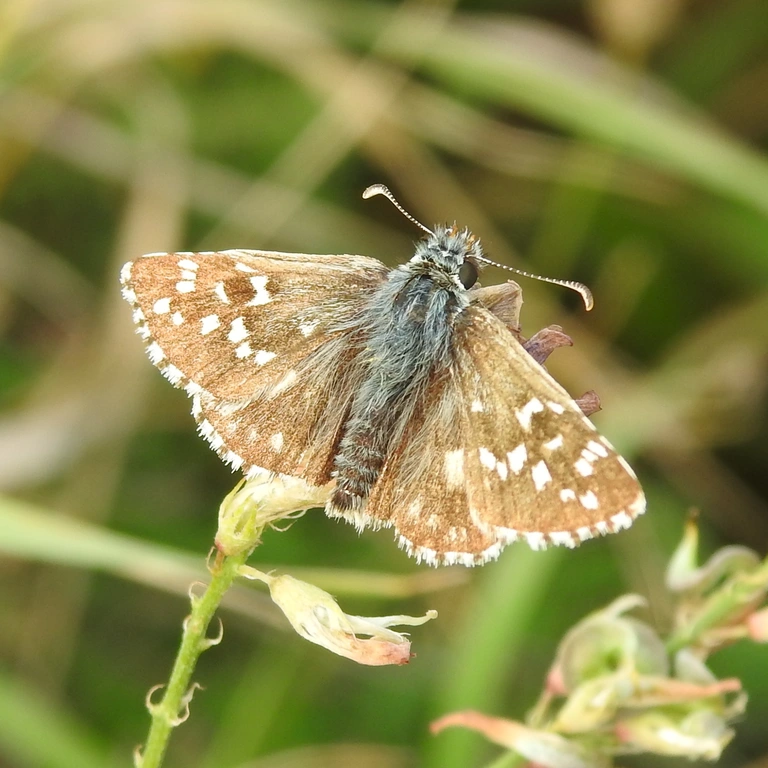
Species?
Pyrgus armoricanus
